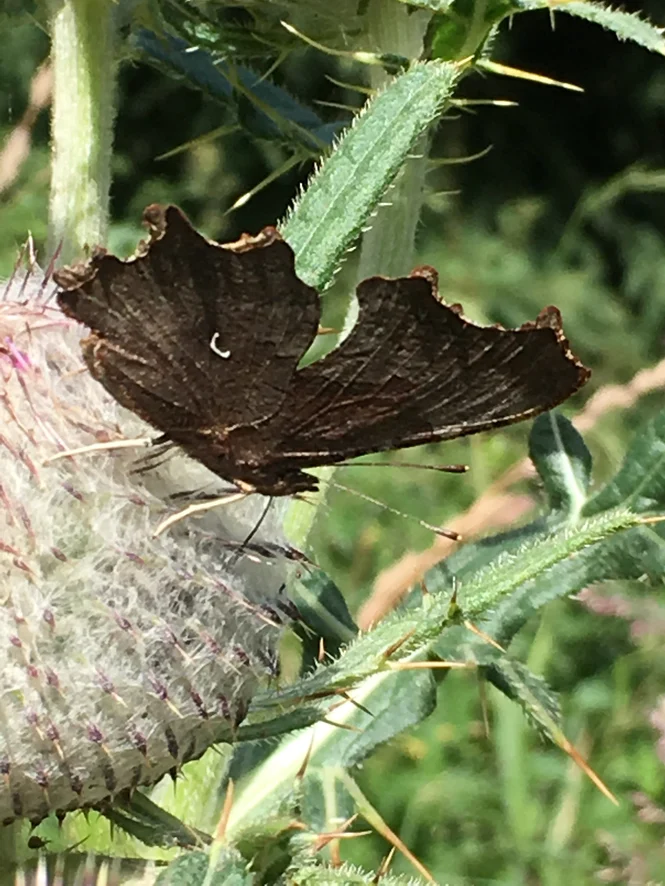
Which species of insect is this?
Polygonia c-album
